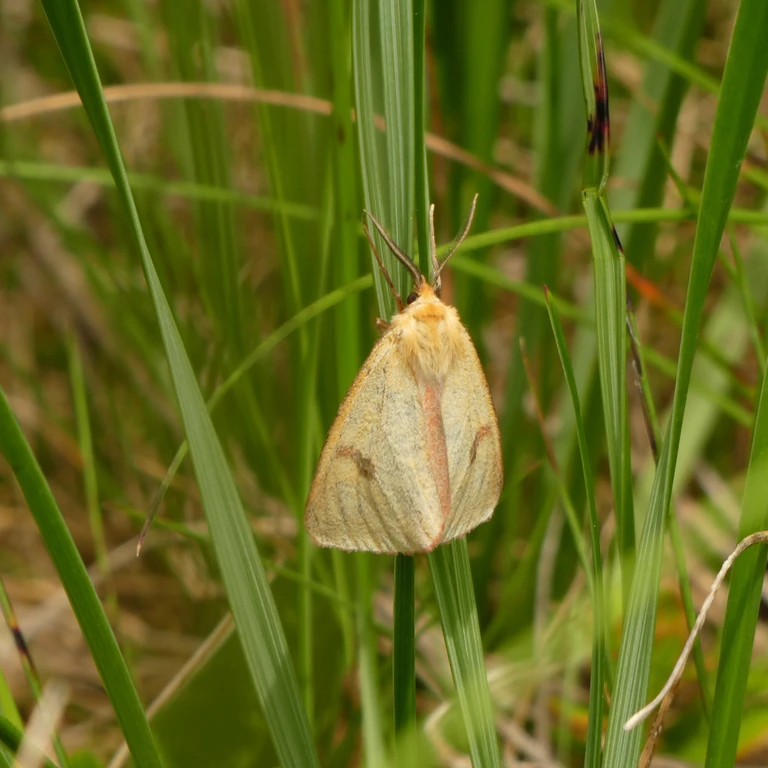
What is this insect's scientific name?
Diacrisia sannio
